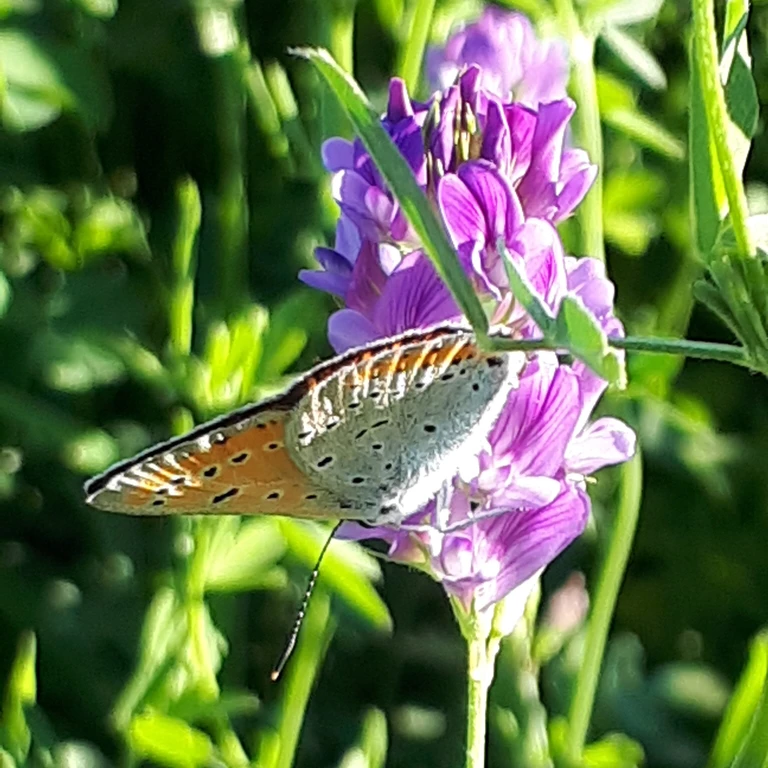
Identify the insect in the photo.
Lycaena dispar
